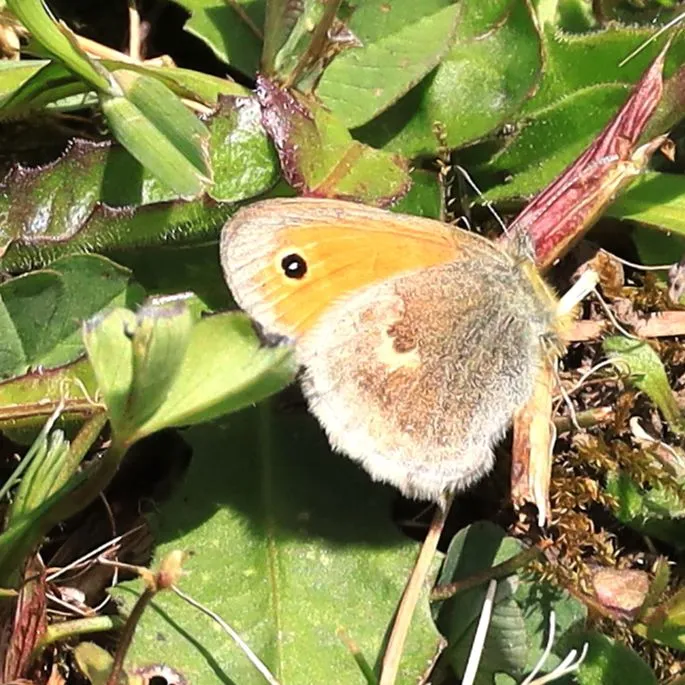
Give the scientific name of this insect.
Coenonympha pamphilus
